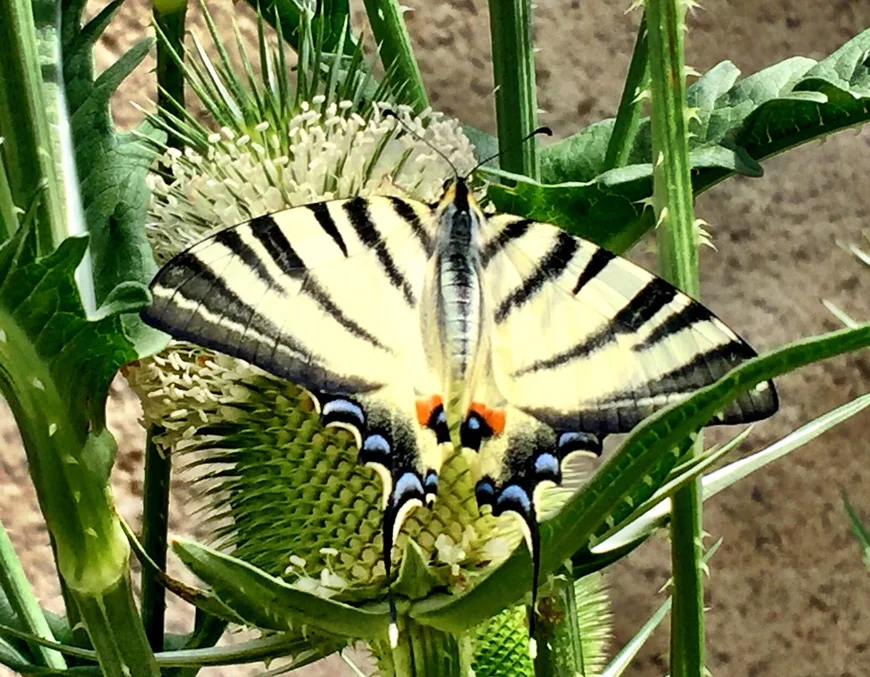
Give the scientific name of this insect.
Iphiclides podalirius
